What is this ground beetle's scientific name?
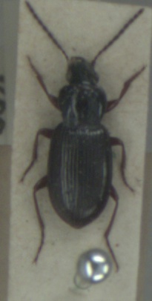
Pterostichus strenuus
